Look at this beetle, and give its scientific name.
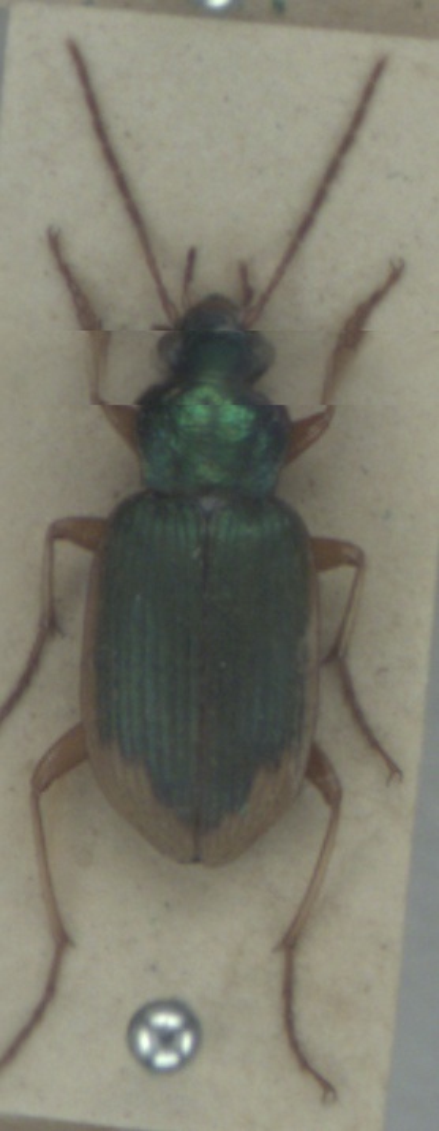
Chlaenius vestitus
